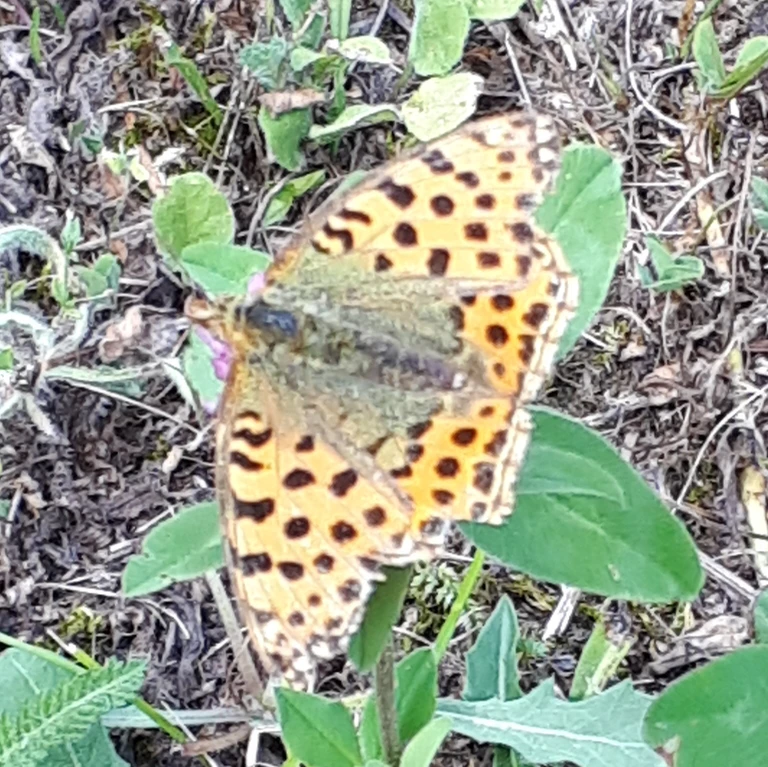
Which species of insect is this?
Issoria lathonia
